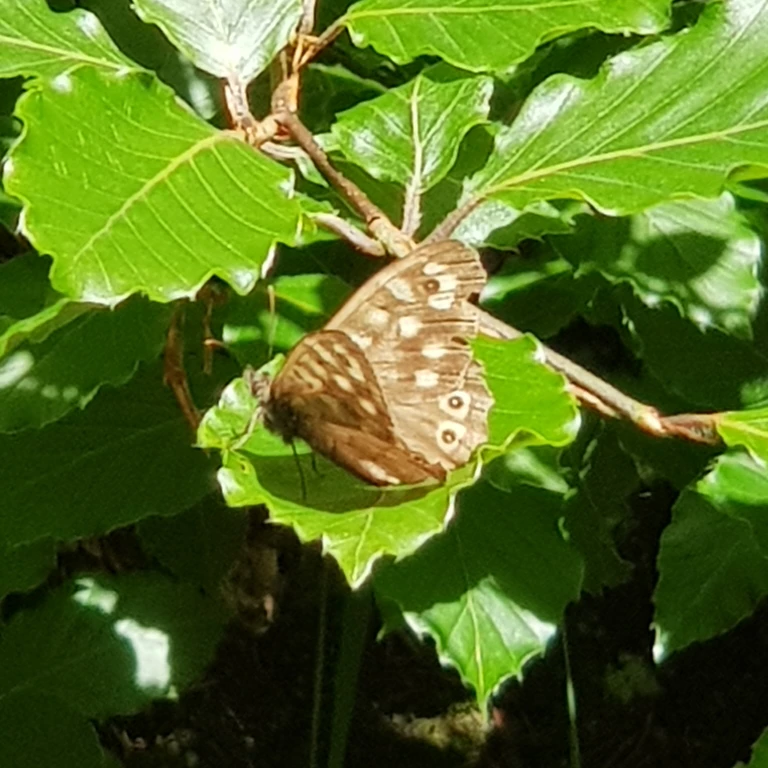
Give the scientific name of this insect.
Pararge aegeria
